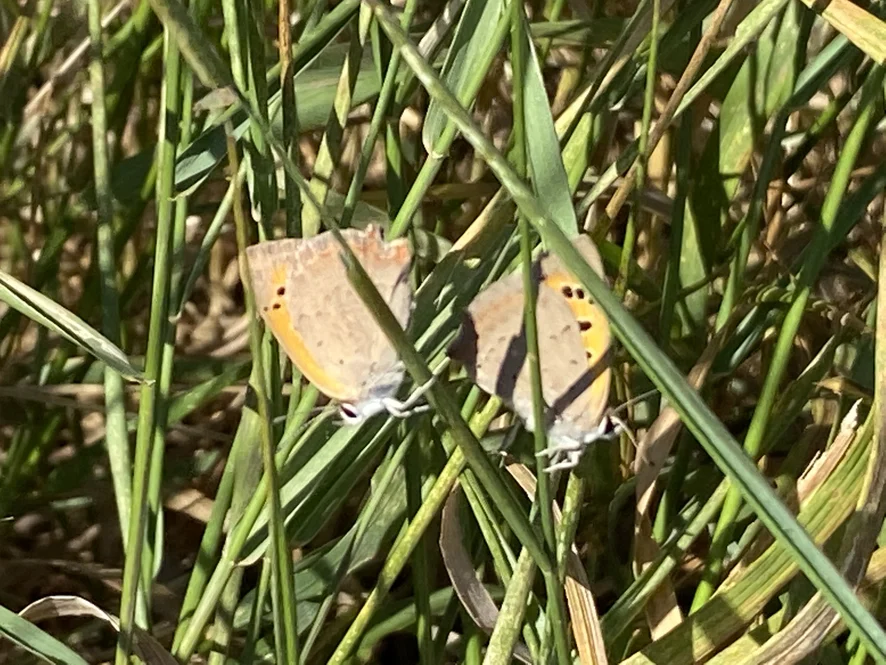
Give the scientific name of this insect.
Lycaena phlaeas
